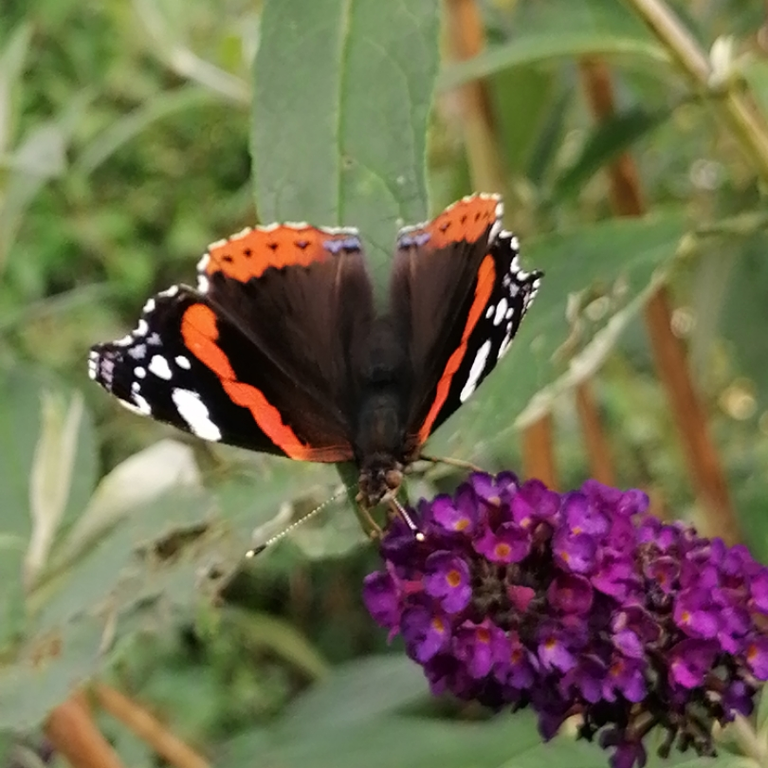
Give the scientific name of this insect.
Vanessa atalanta
